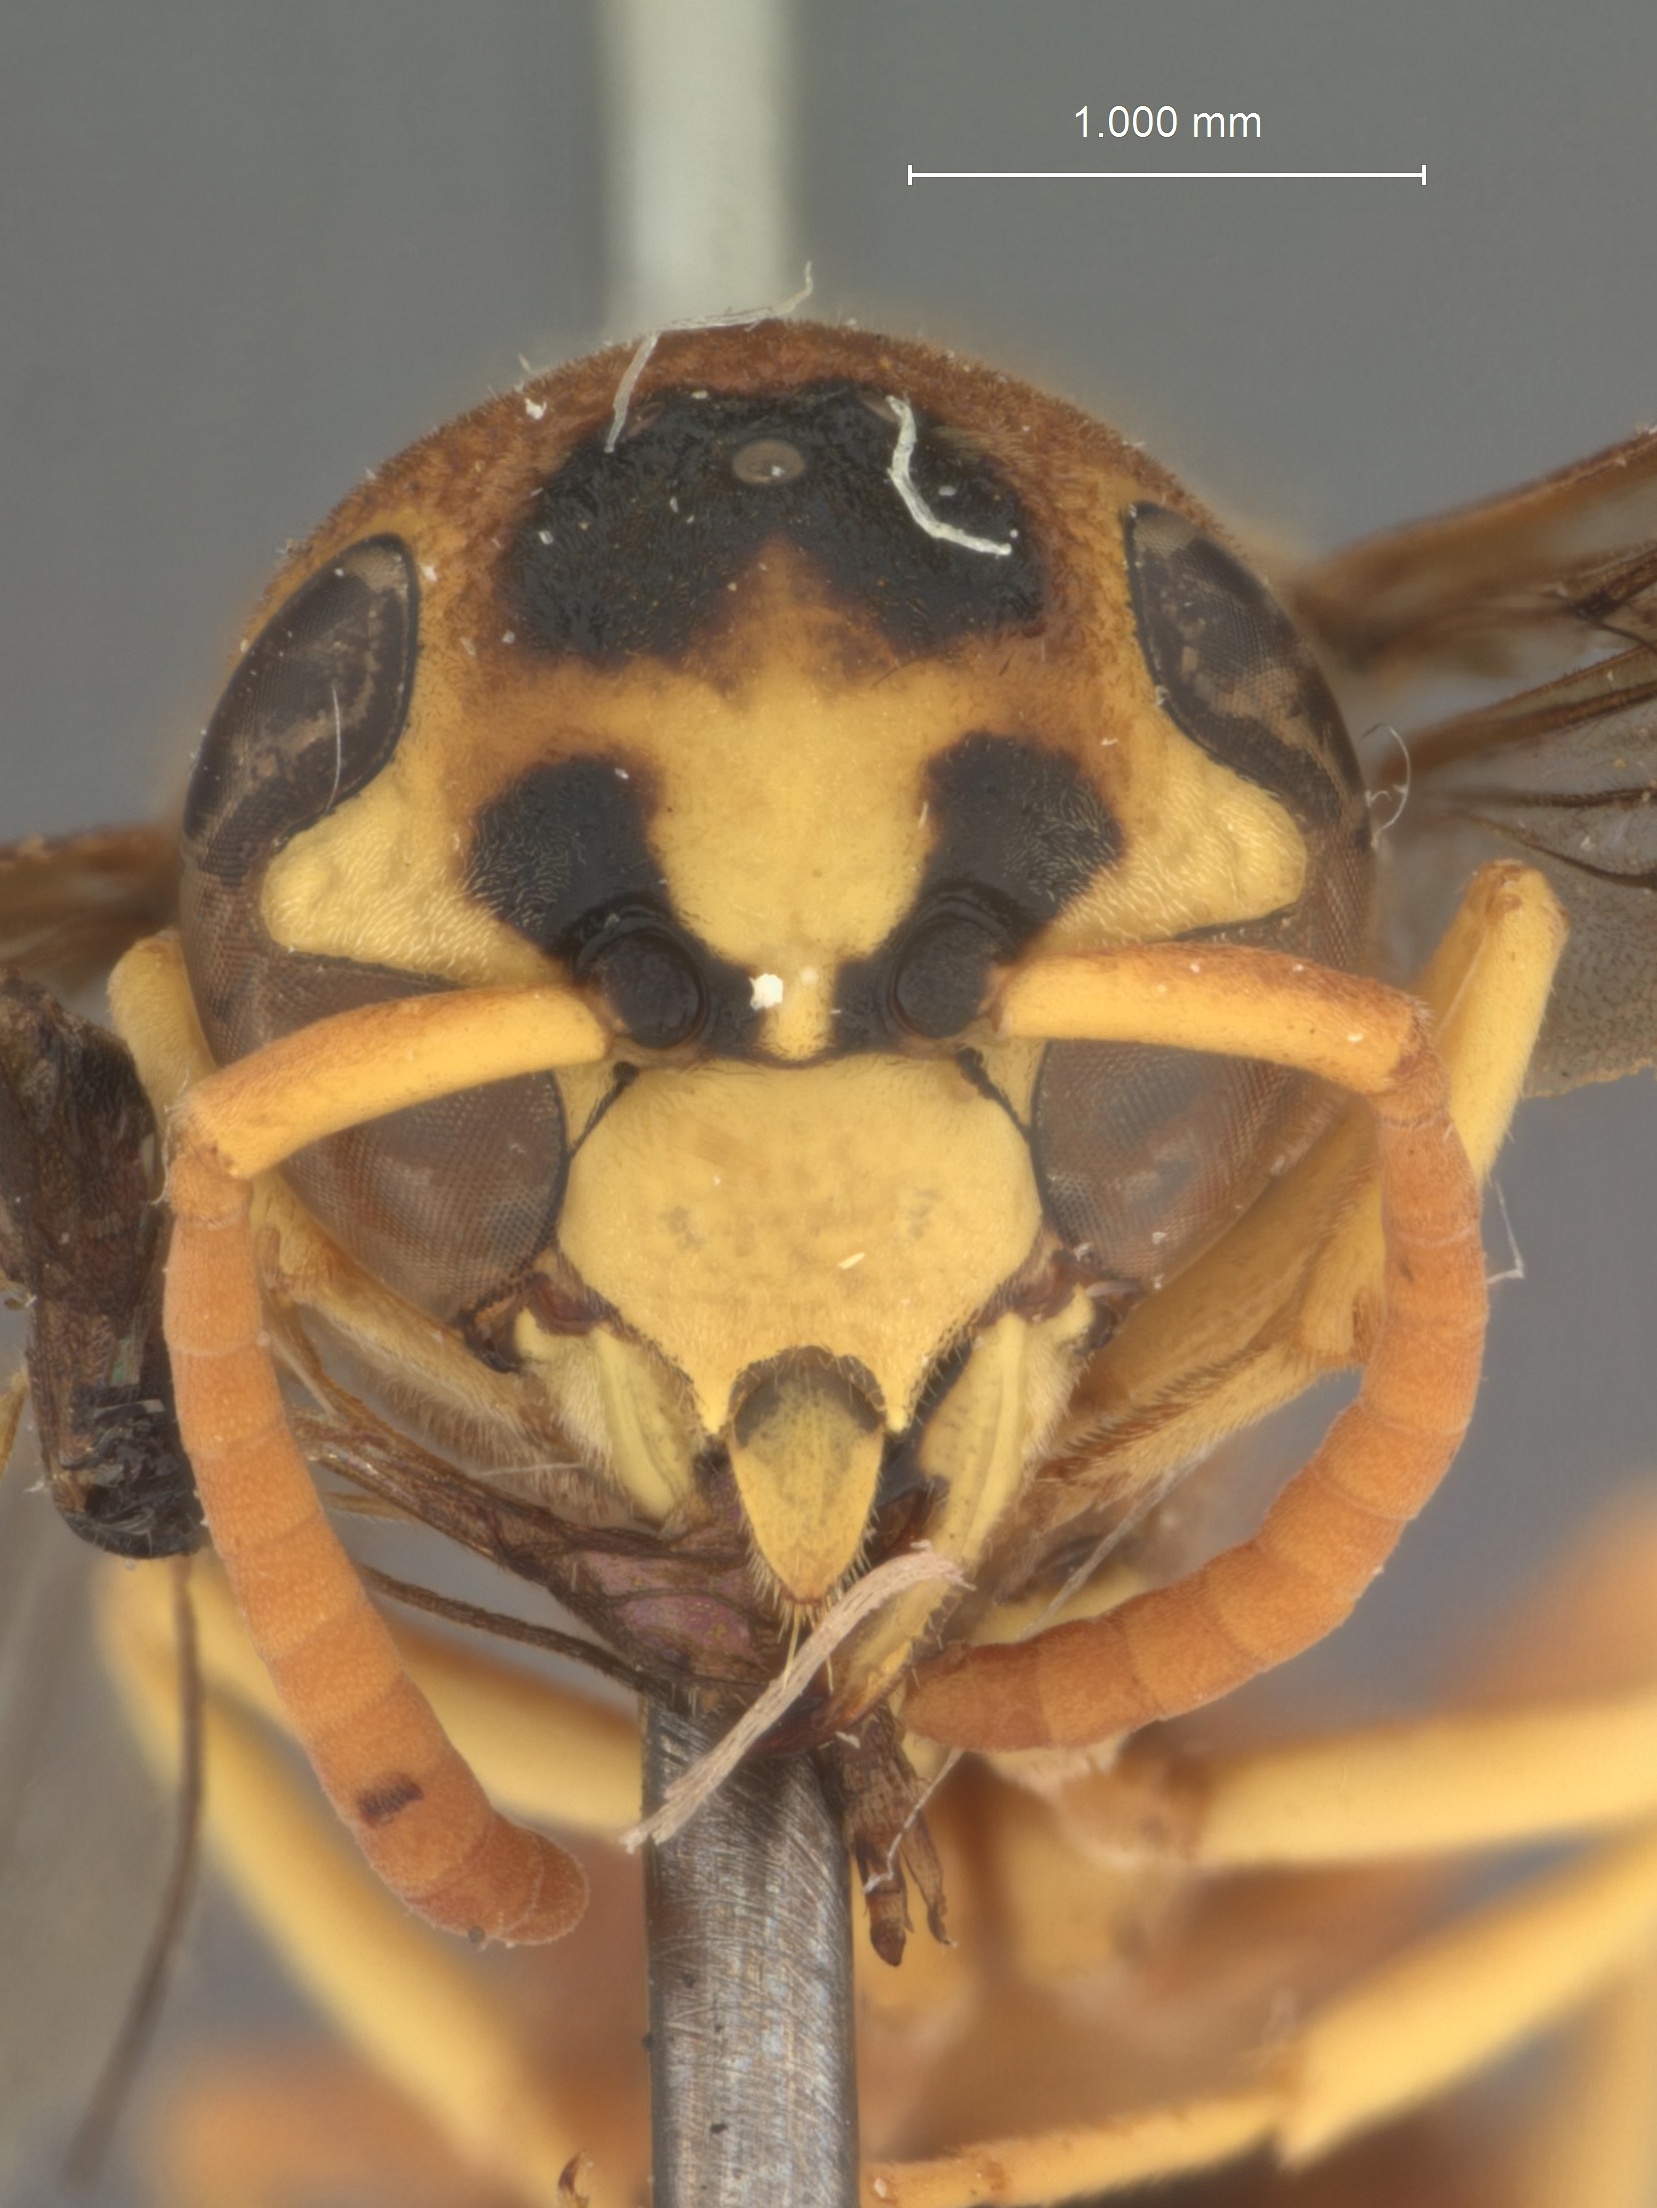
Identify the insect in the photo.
Antepipona frontalis
